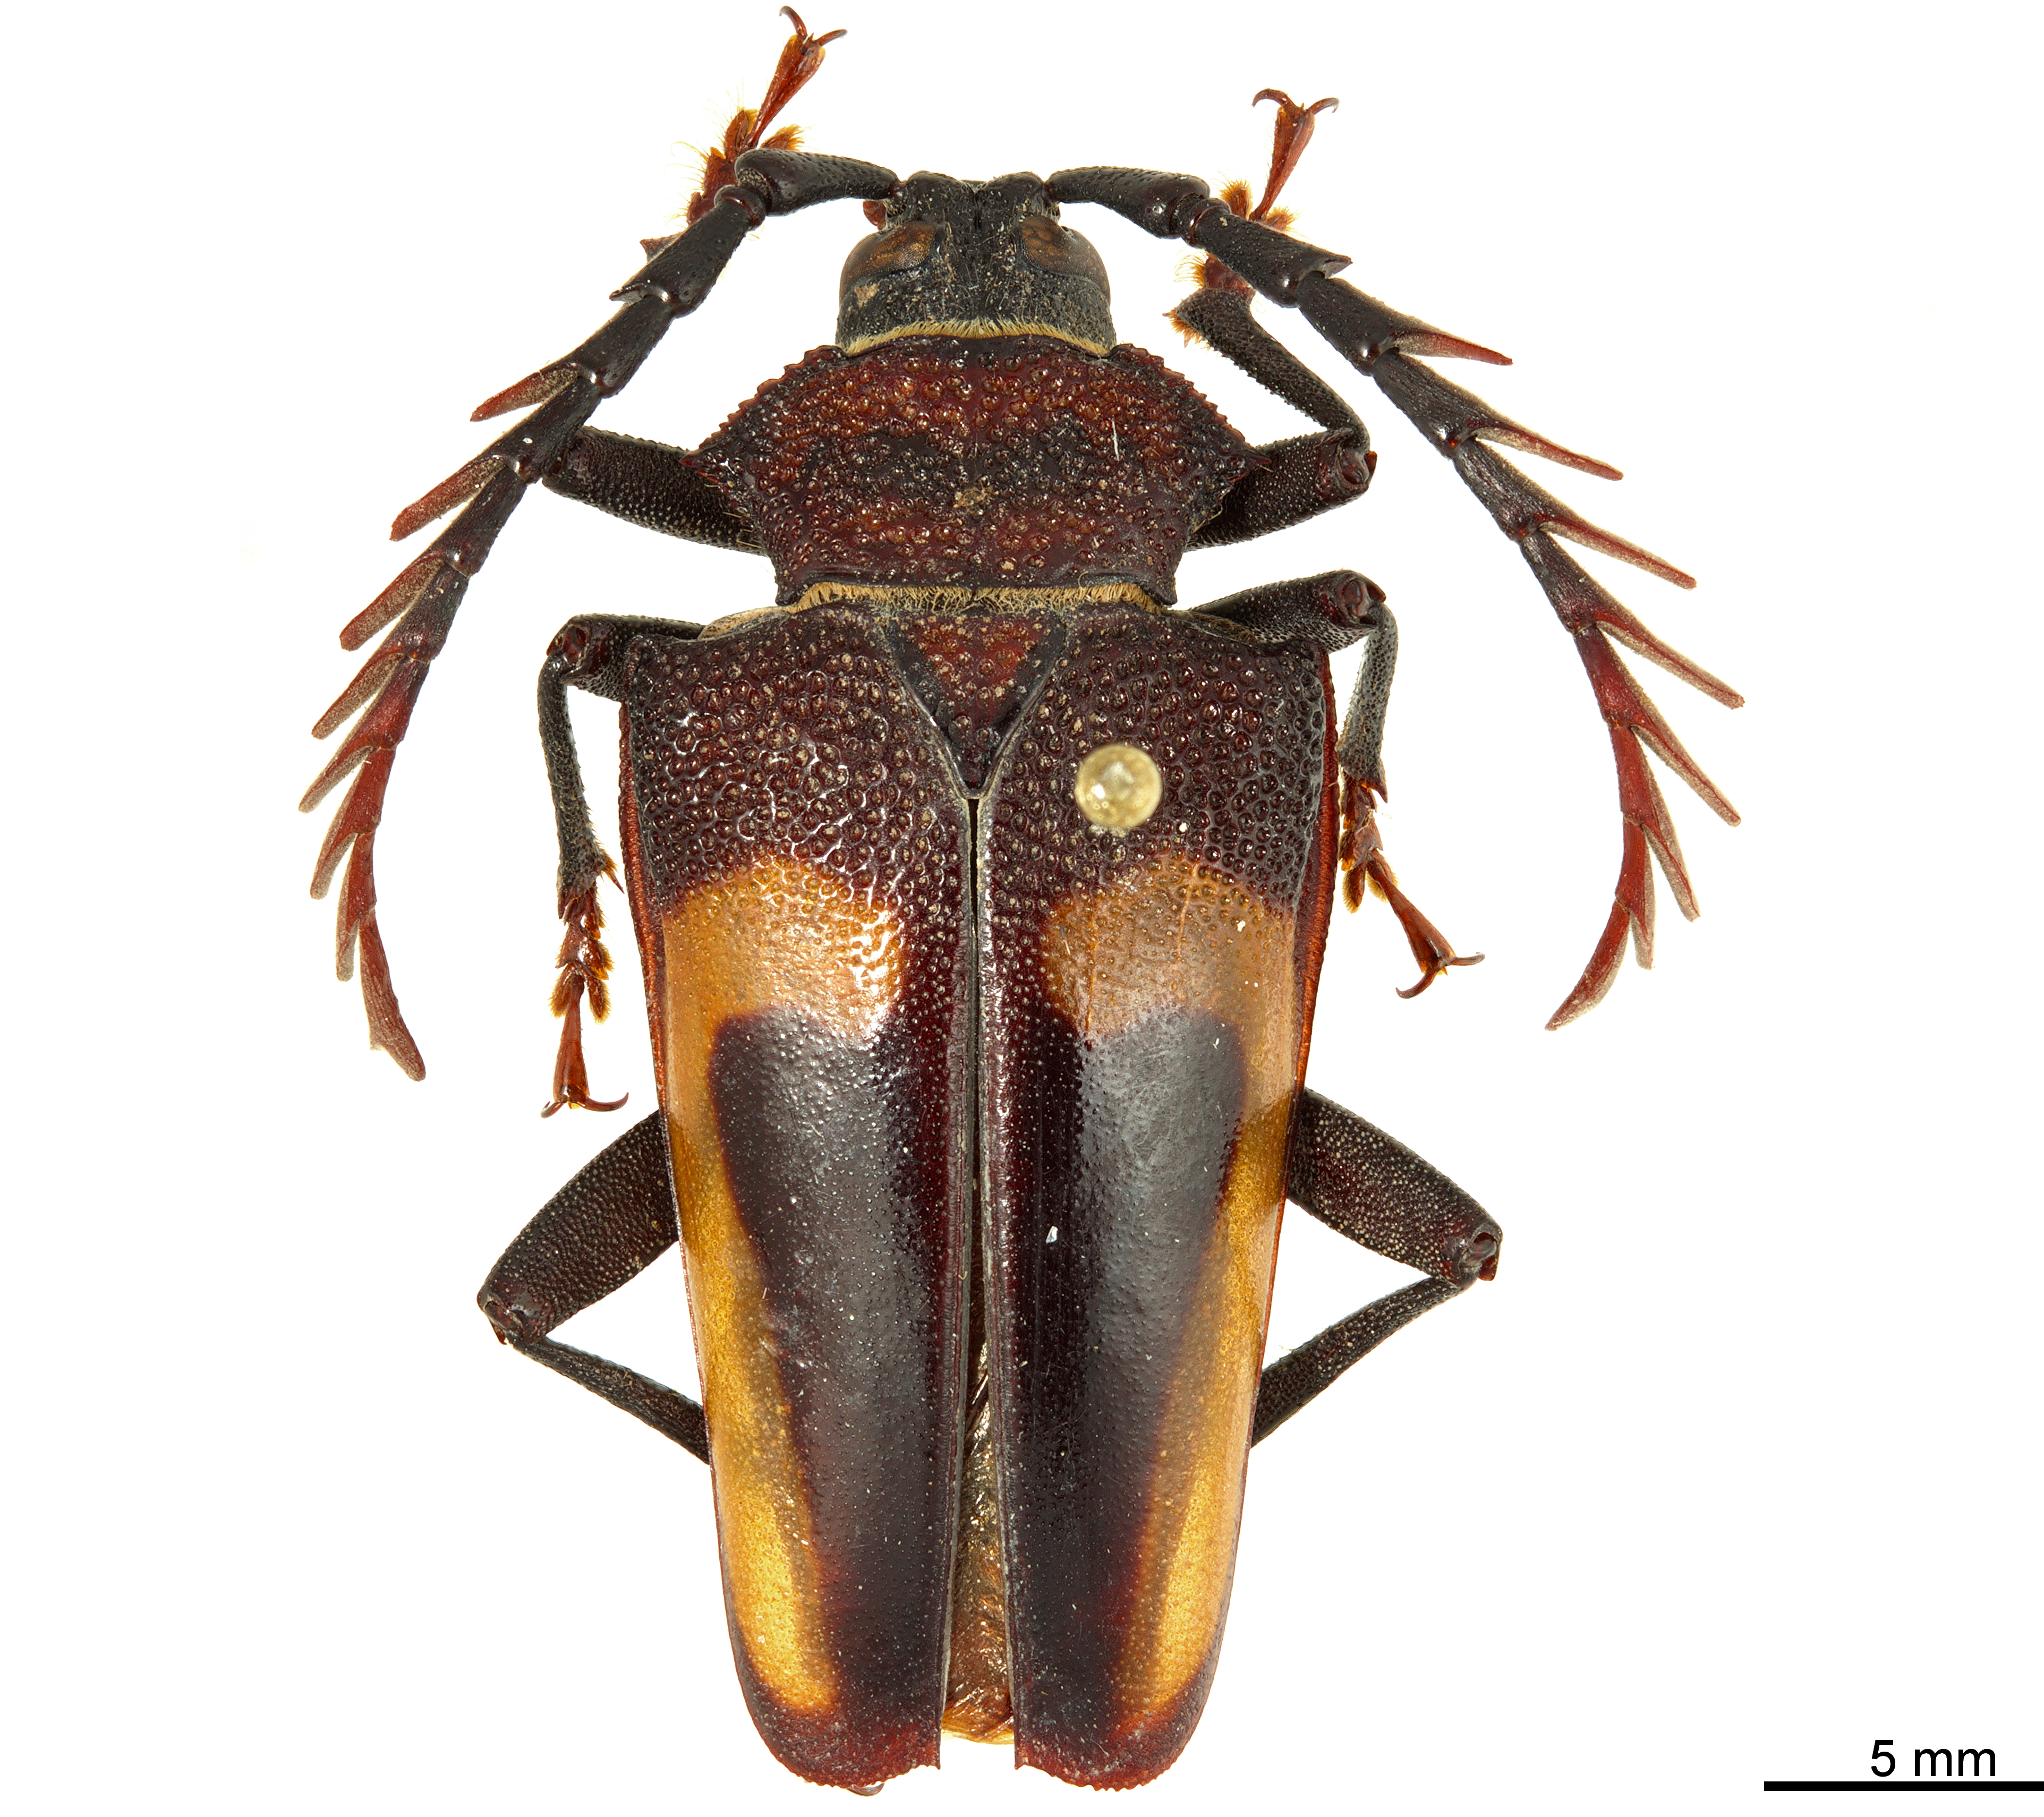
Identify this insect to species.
Calocomus desmarestii
